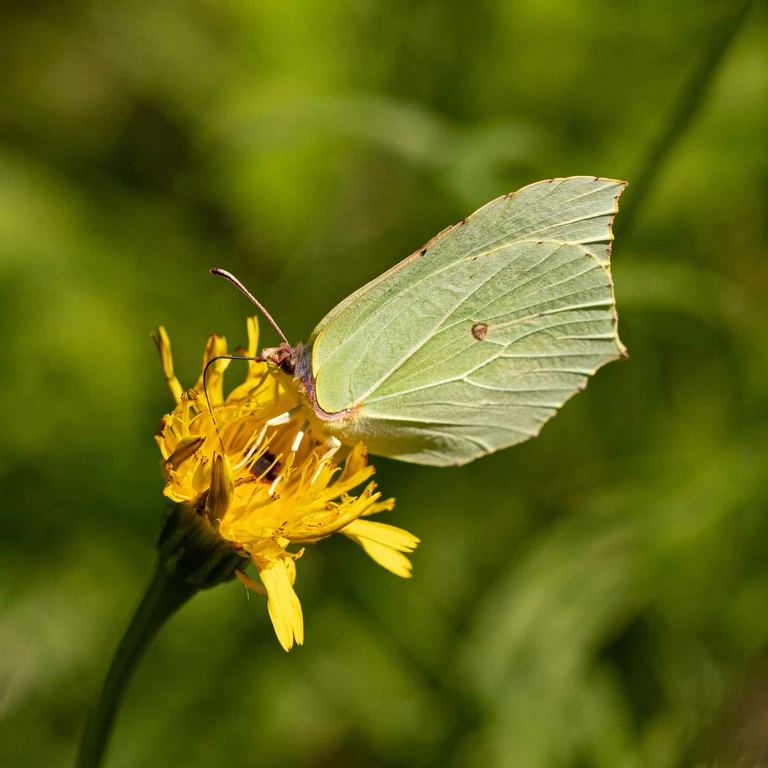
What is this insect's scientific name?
Gonepteryx rhamni
